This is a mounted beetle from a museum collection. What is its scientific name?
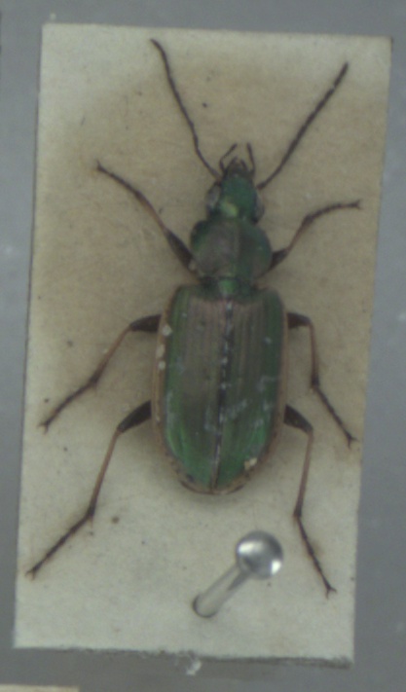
Agonum marginatum
